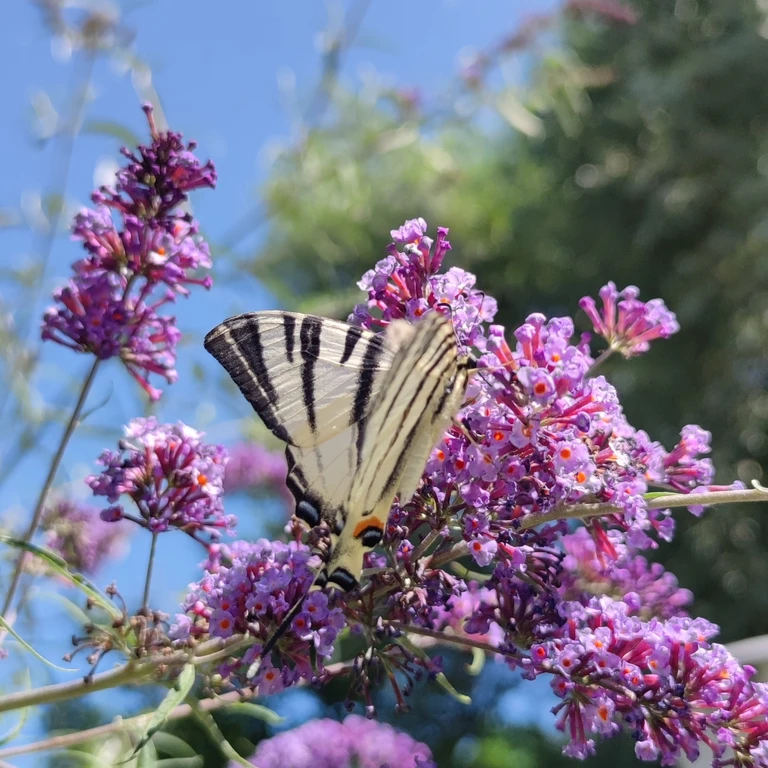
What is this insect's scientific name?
Iphiclides podalirius
